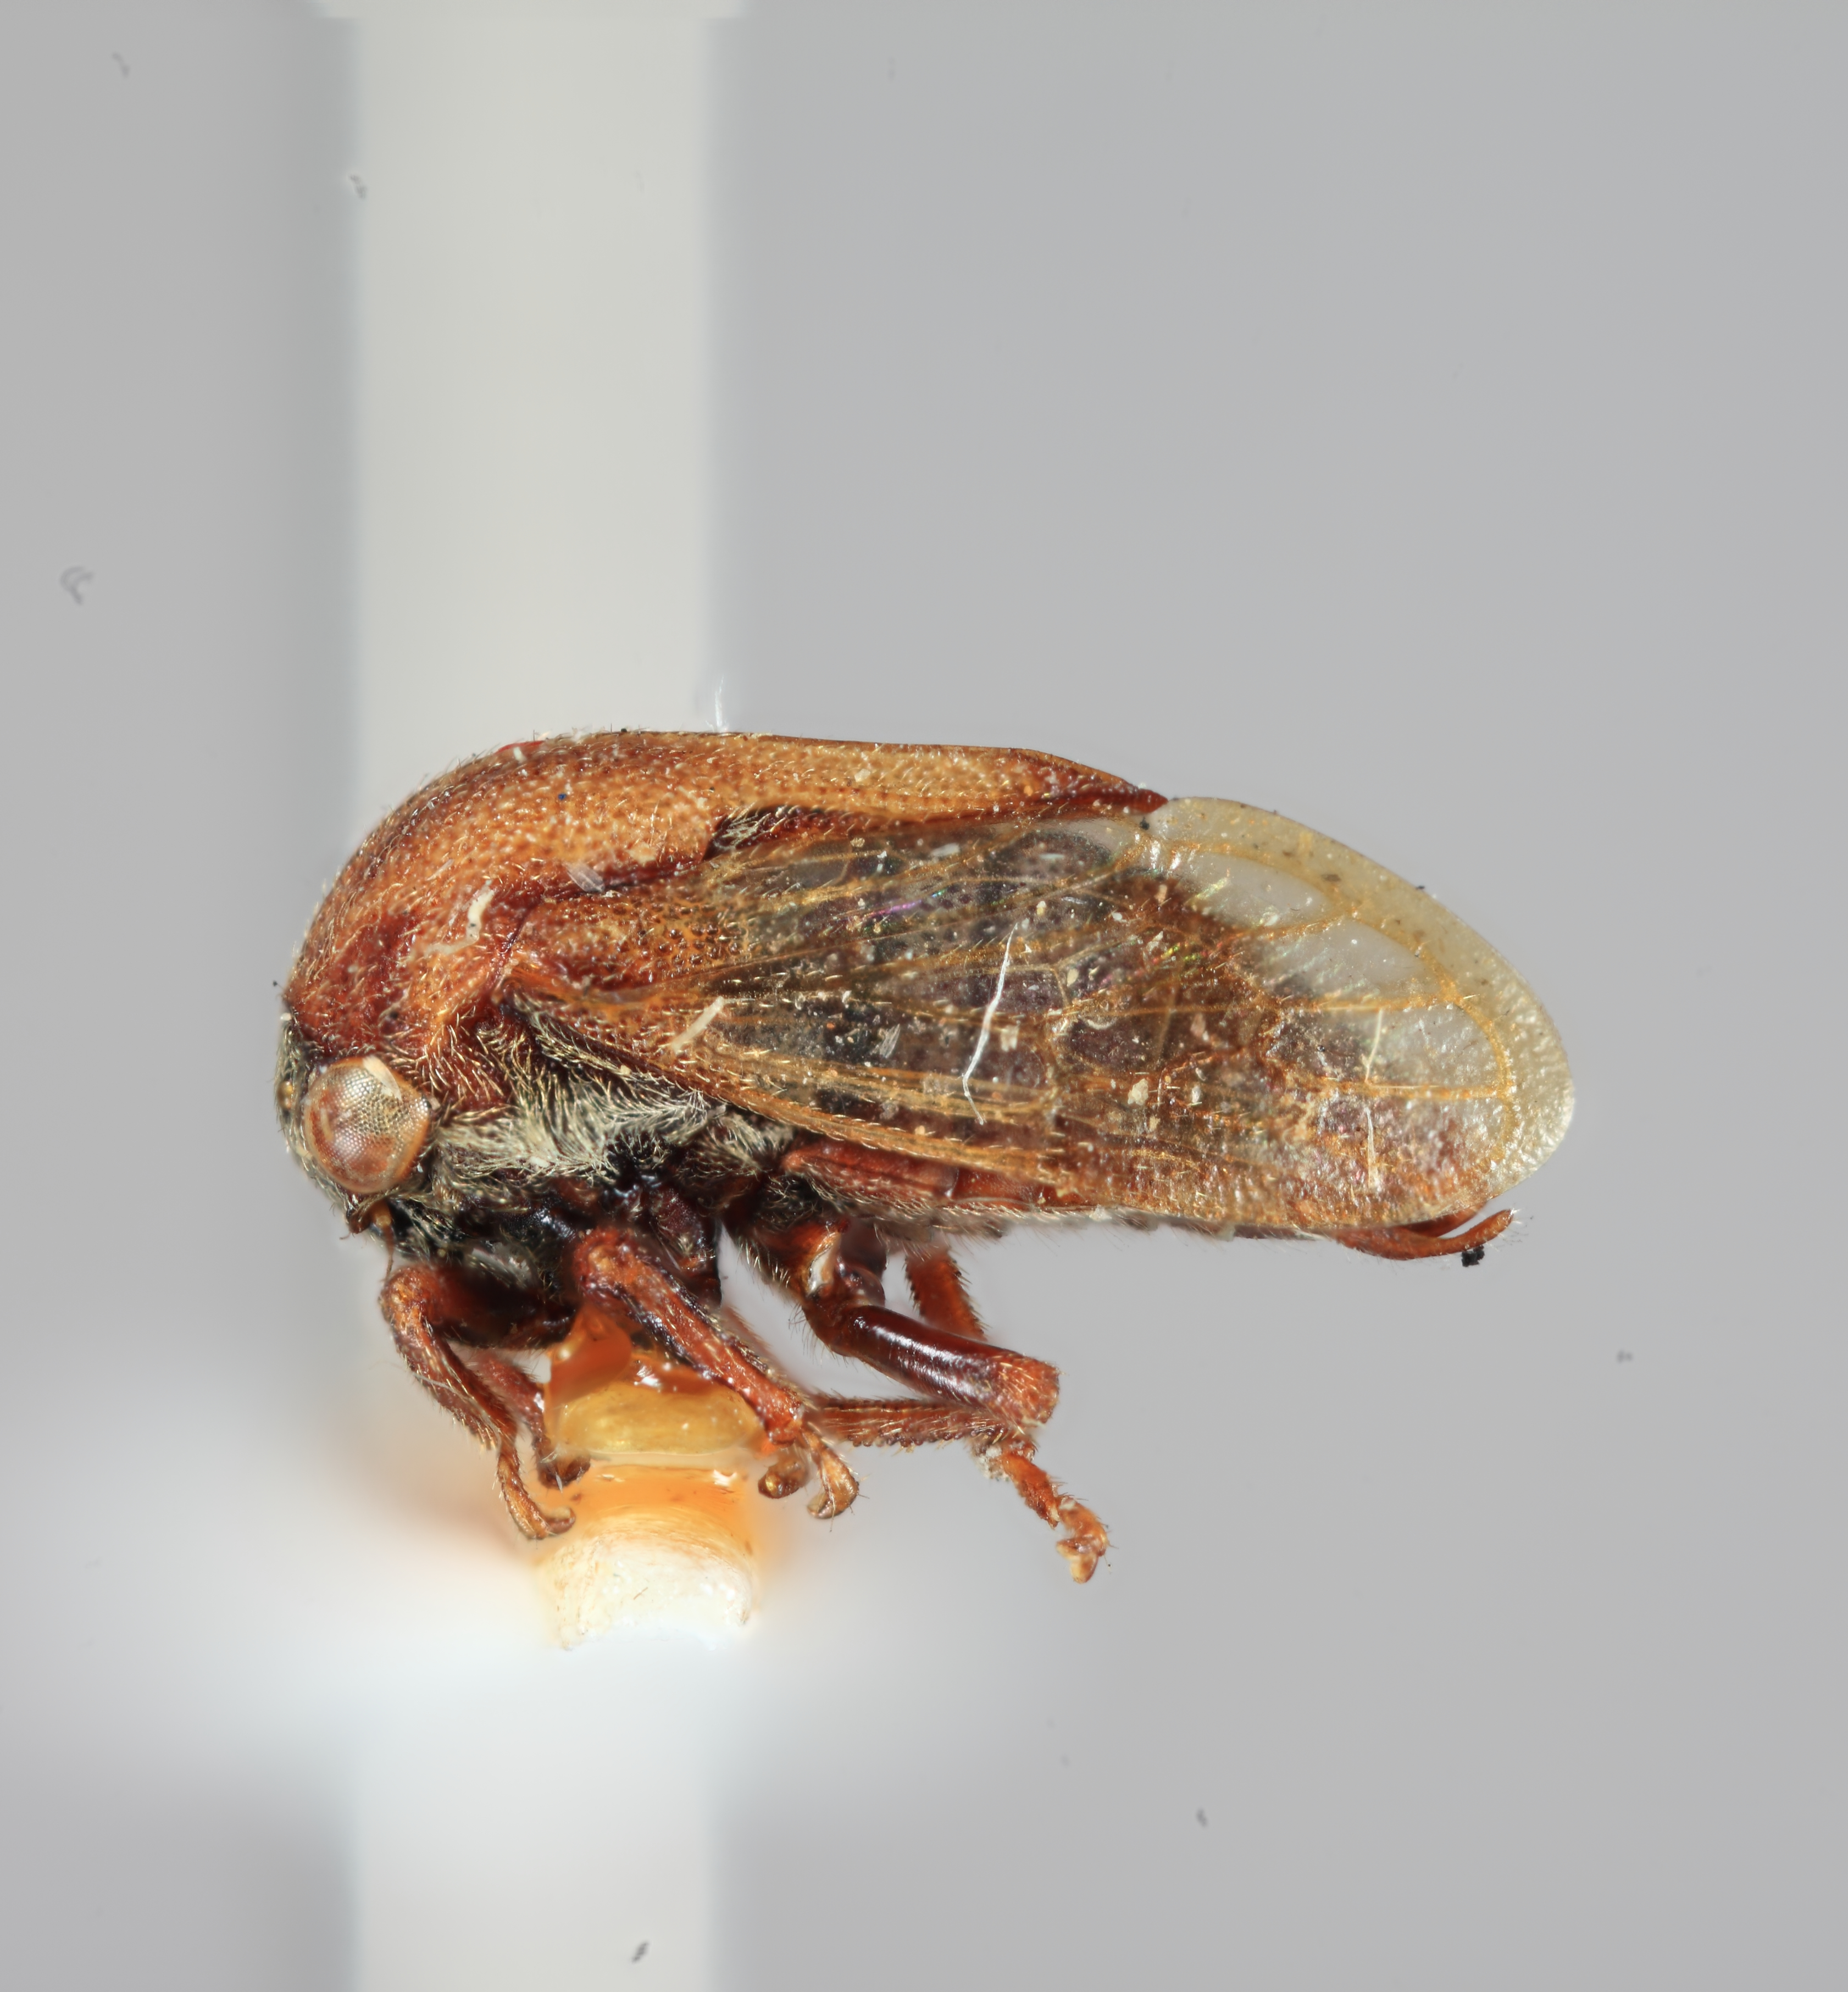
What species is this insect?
Gargara nitidipennis
